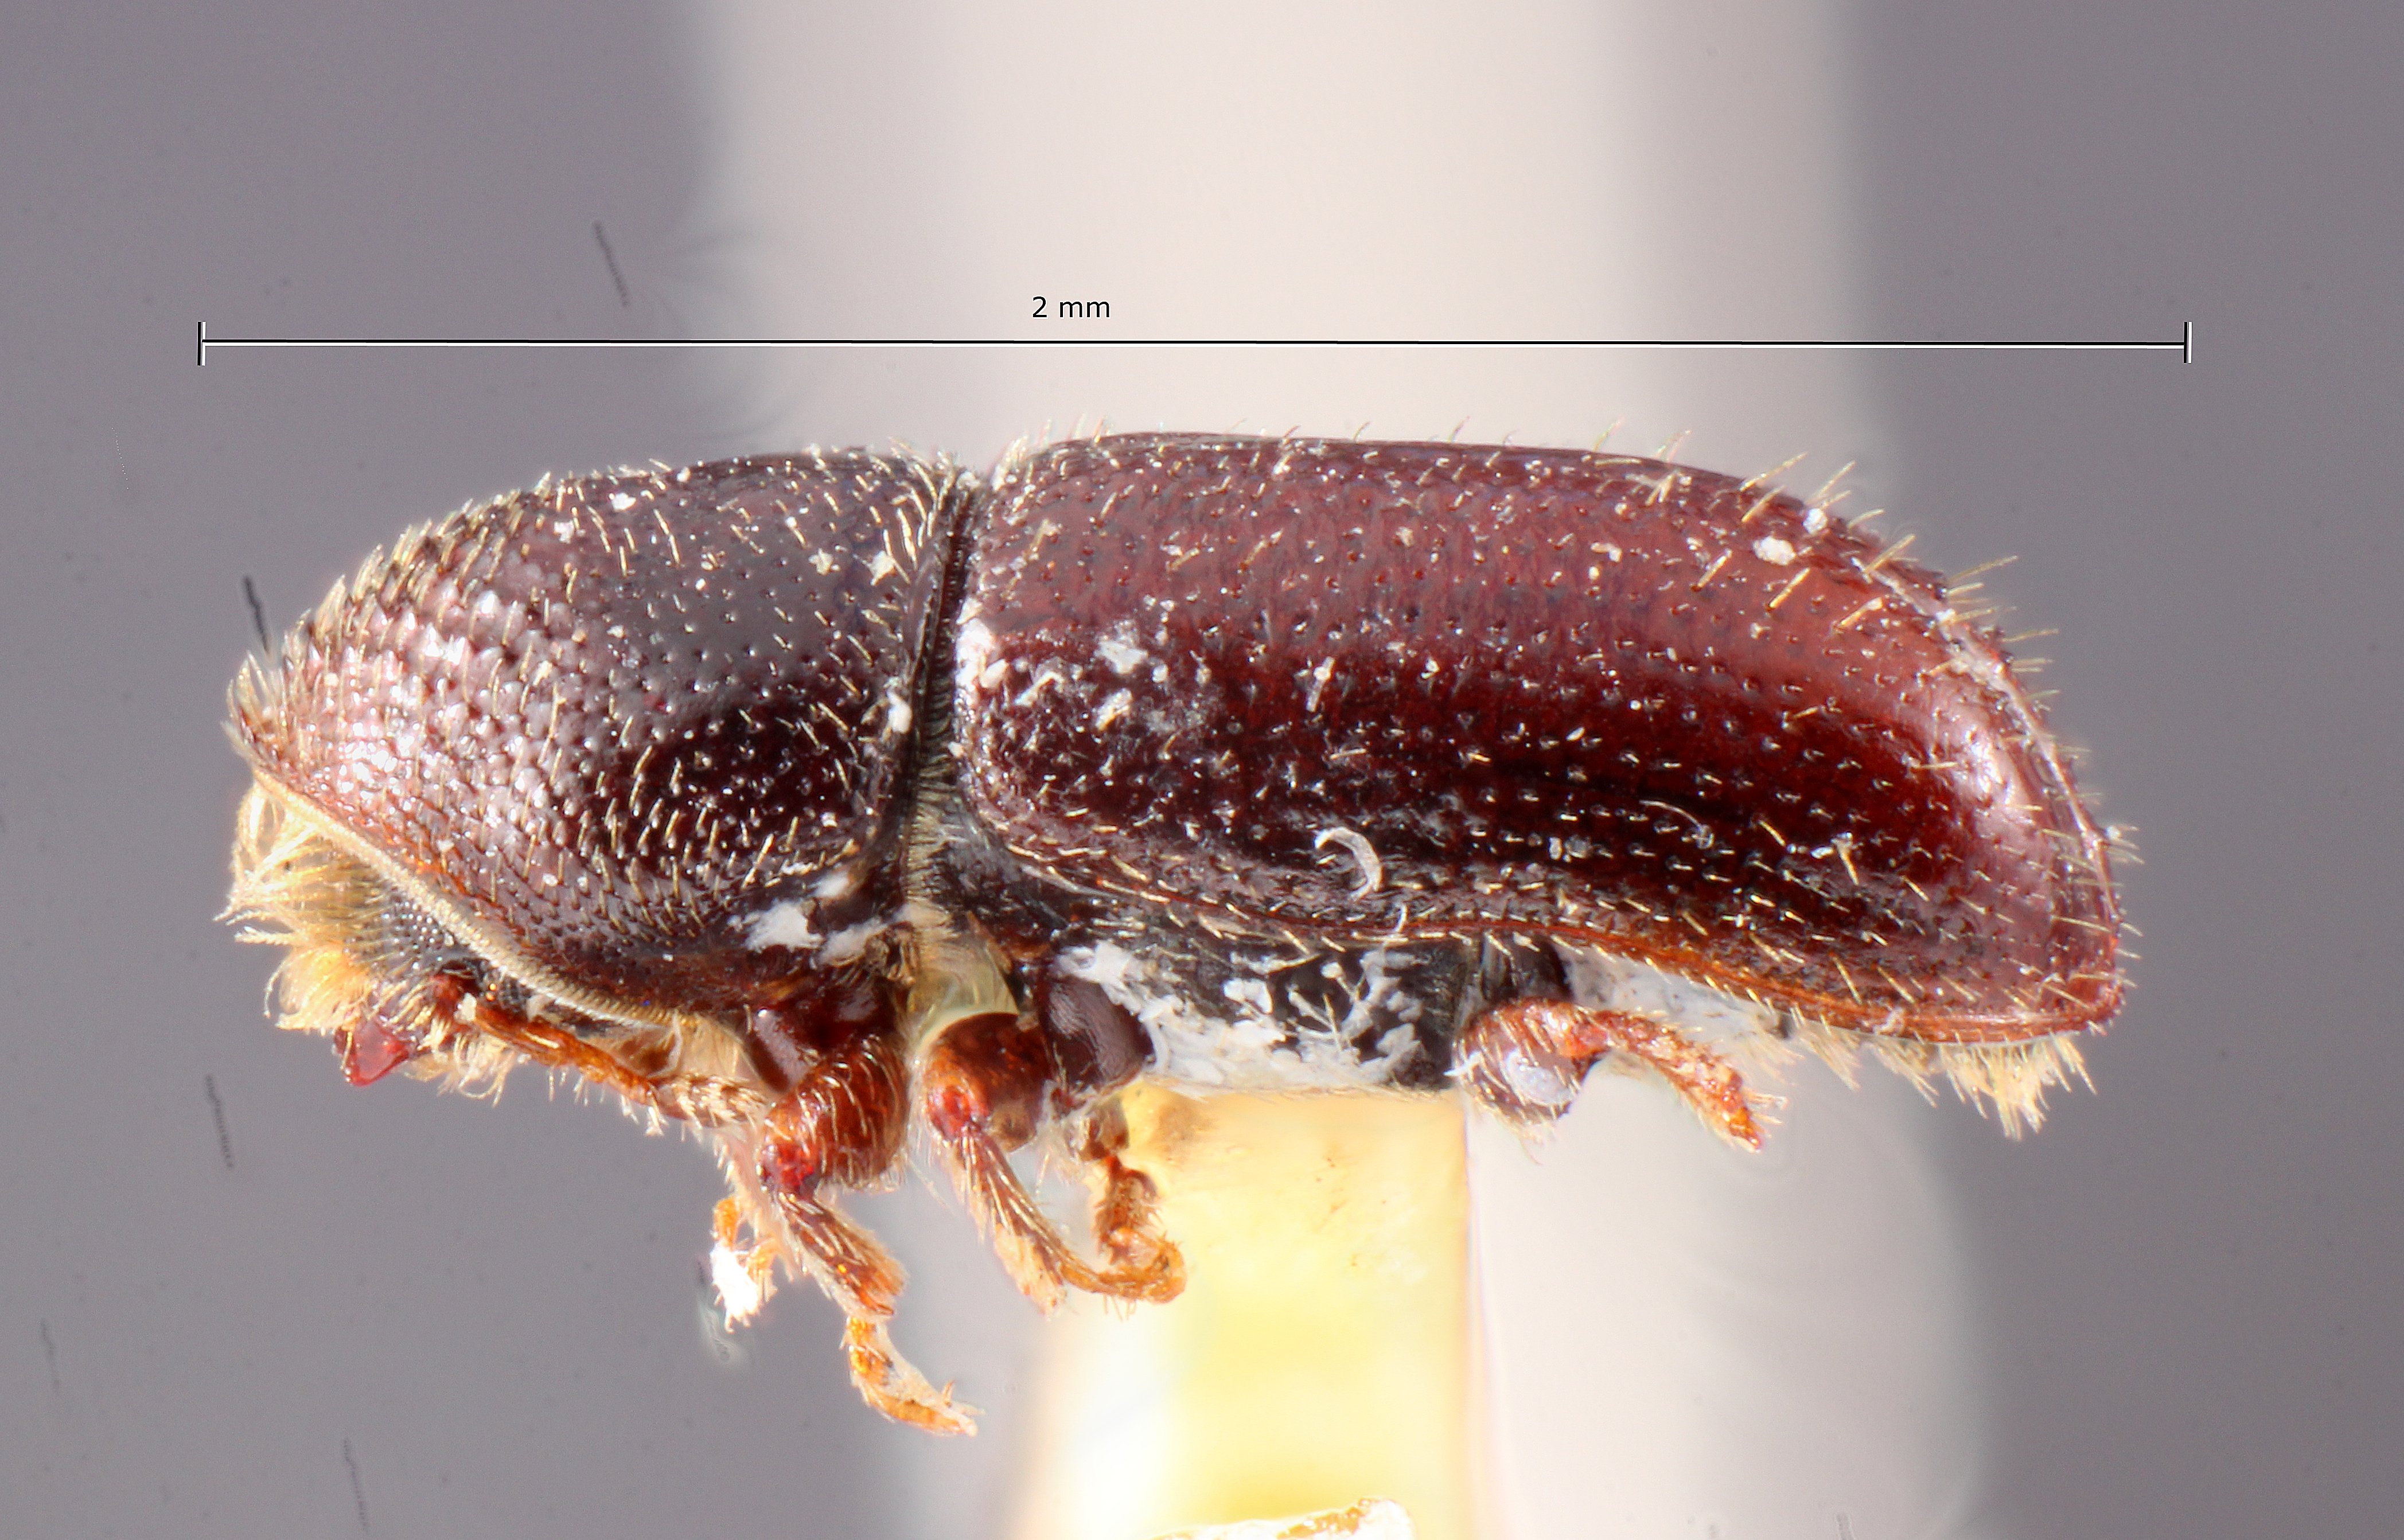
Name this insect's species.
Pityophthorus pulchellus
